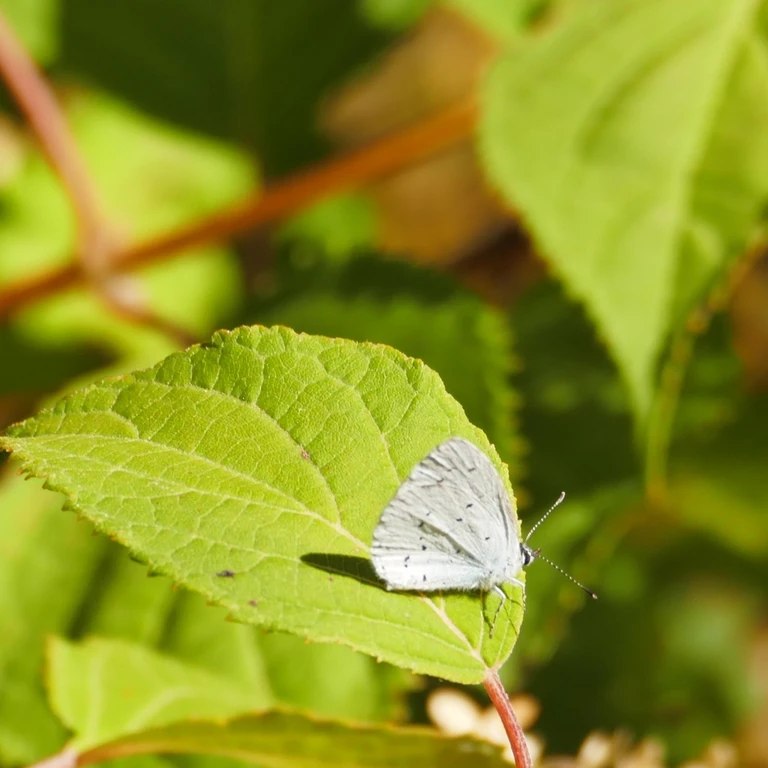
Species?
Celastrina argiolus
